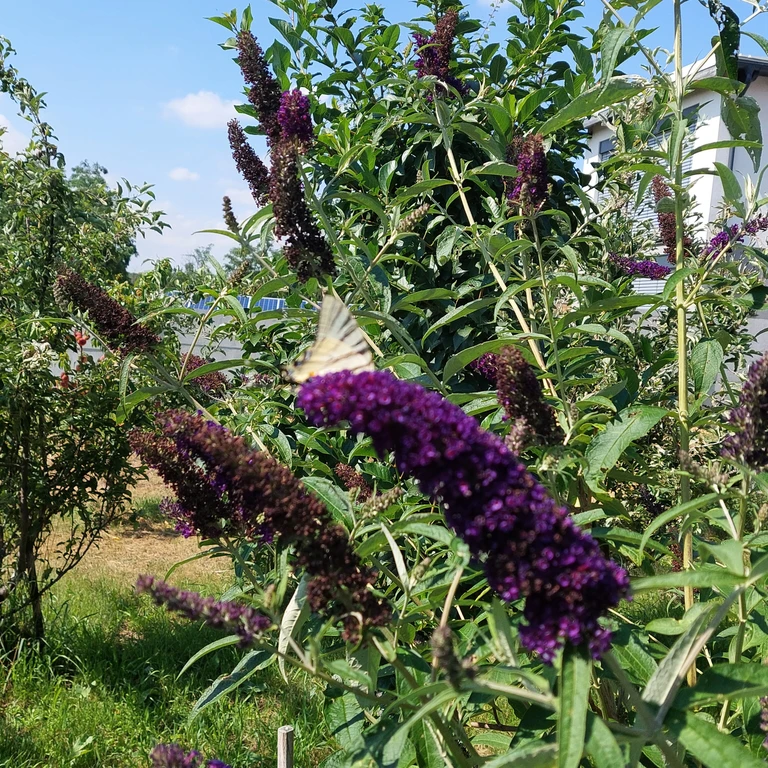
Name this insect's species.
Iphiclides podalirius
